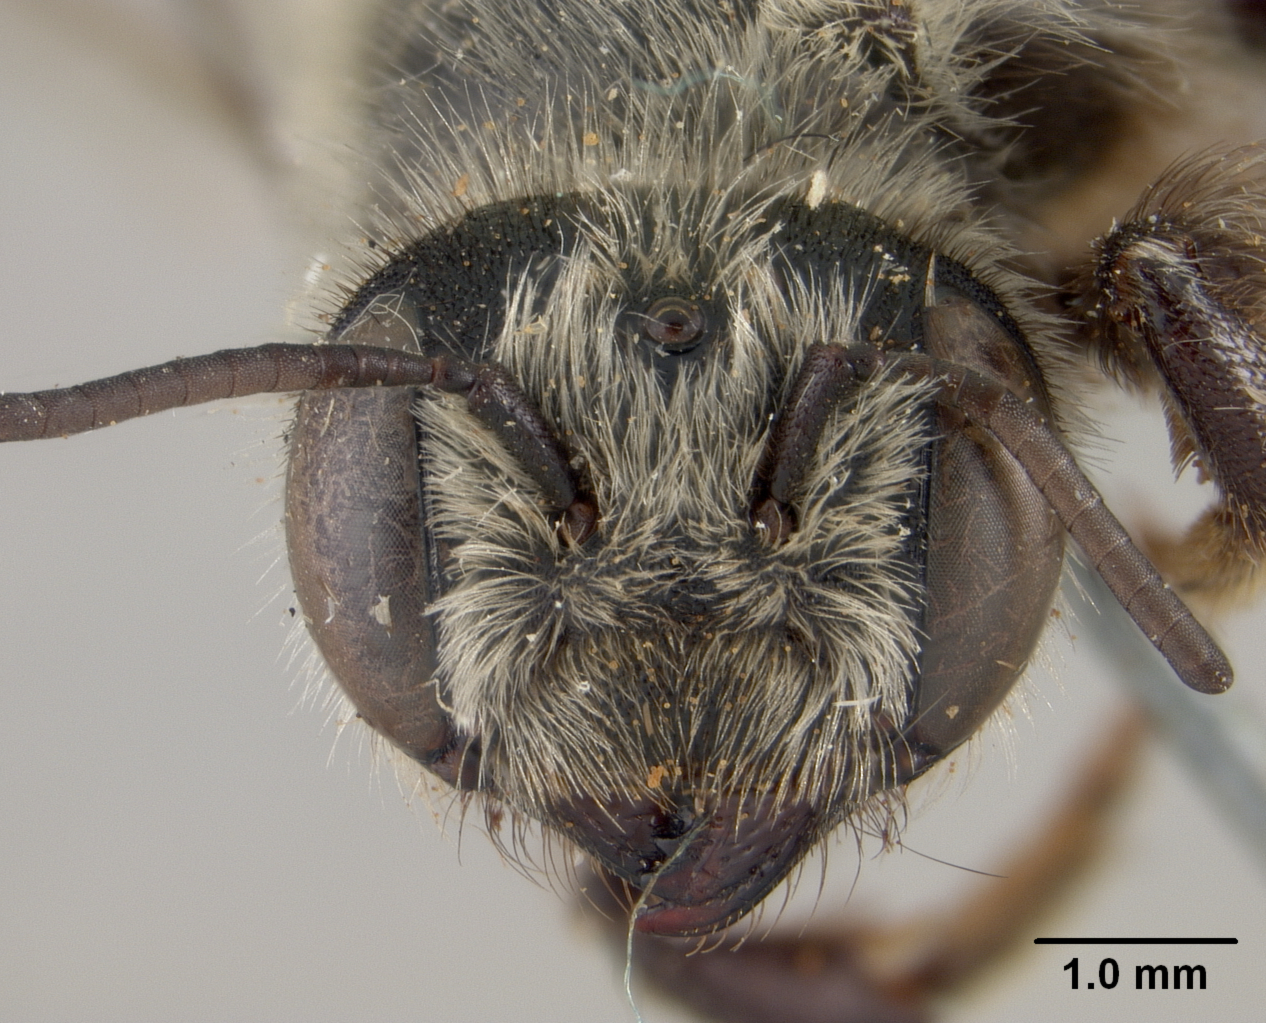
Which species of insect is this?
Megachile oslari
